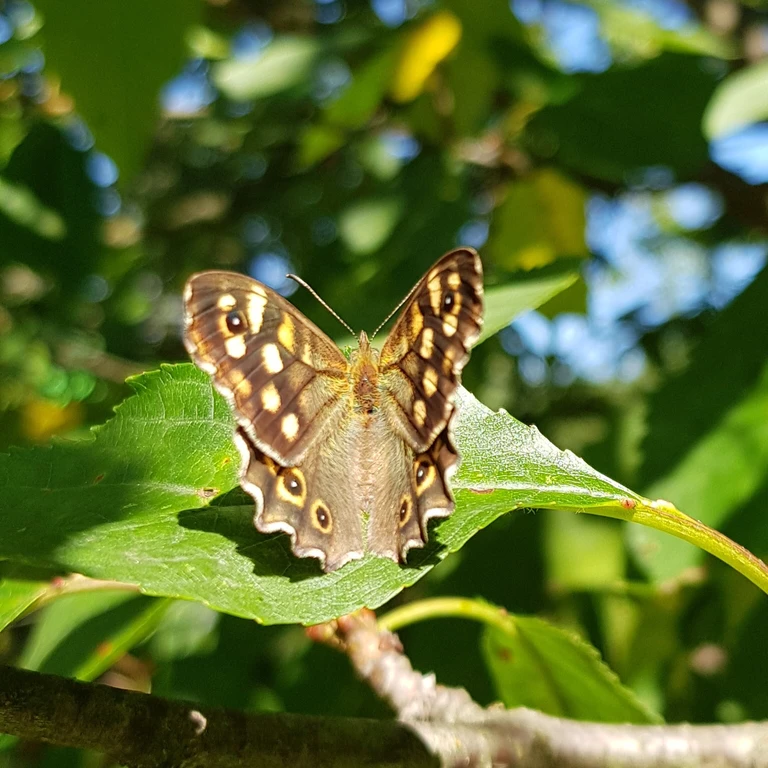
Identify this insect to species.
Pararge aegeria
